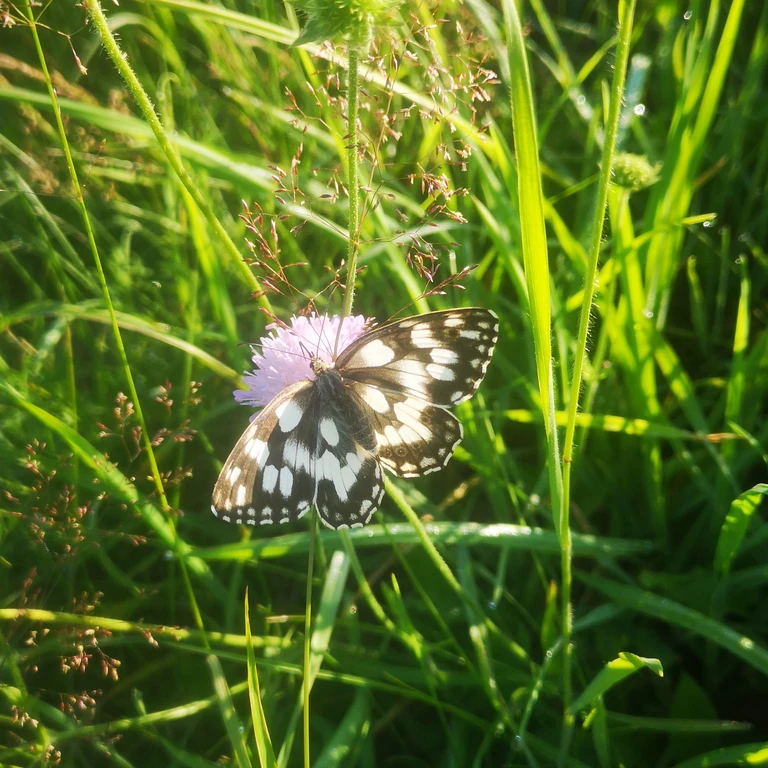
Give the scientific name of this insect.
Melanargia galathea
